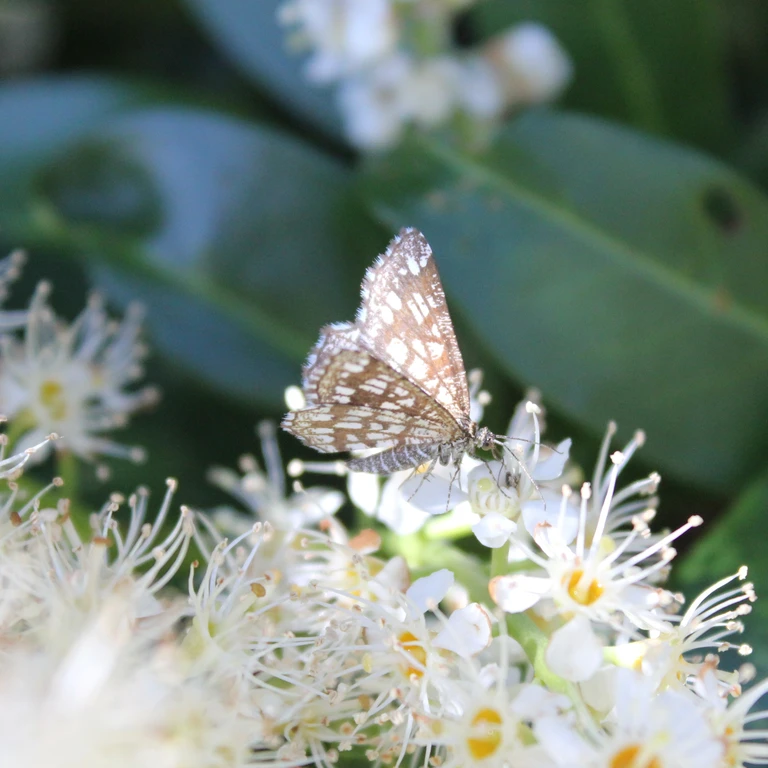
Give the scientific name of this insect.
Chiasmia clathrata
